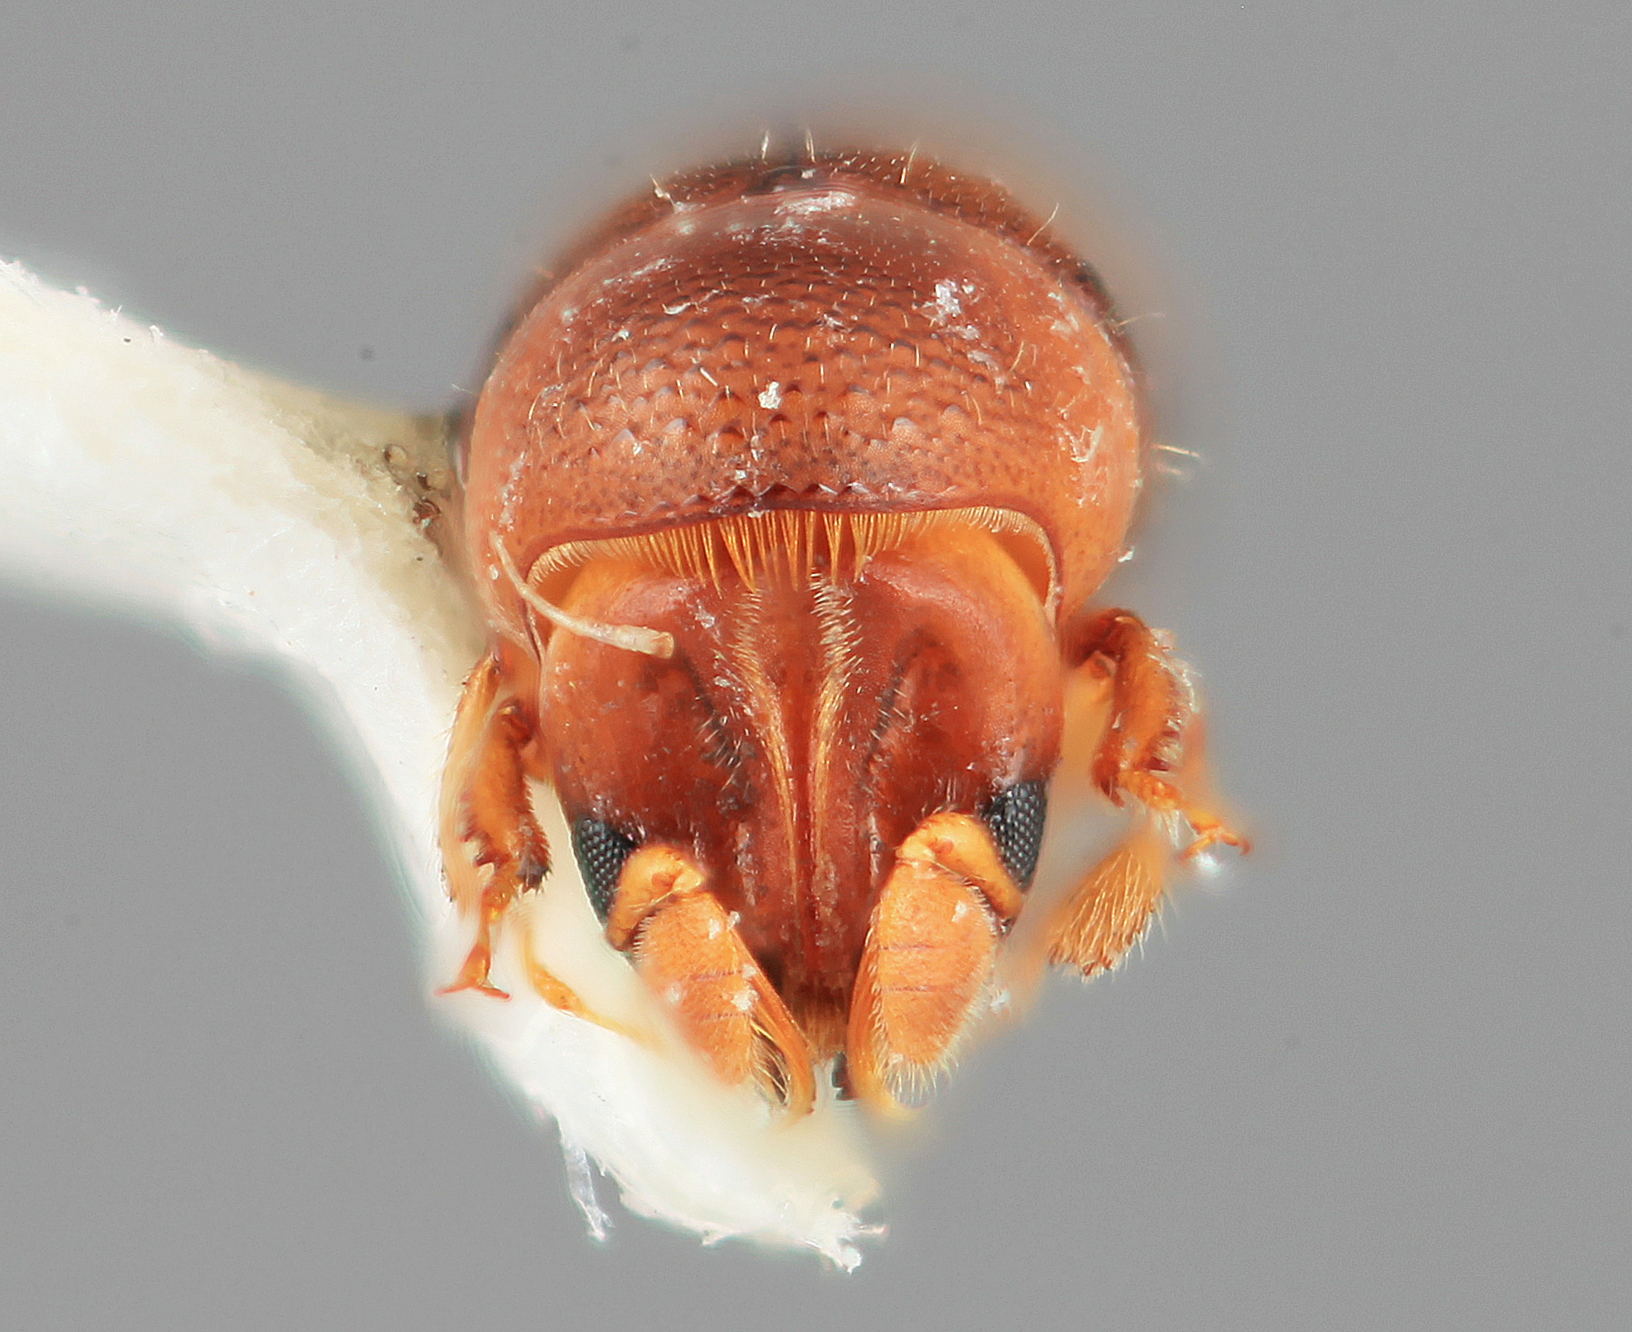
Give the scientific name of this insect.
Corthylocurus medialis
